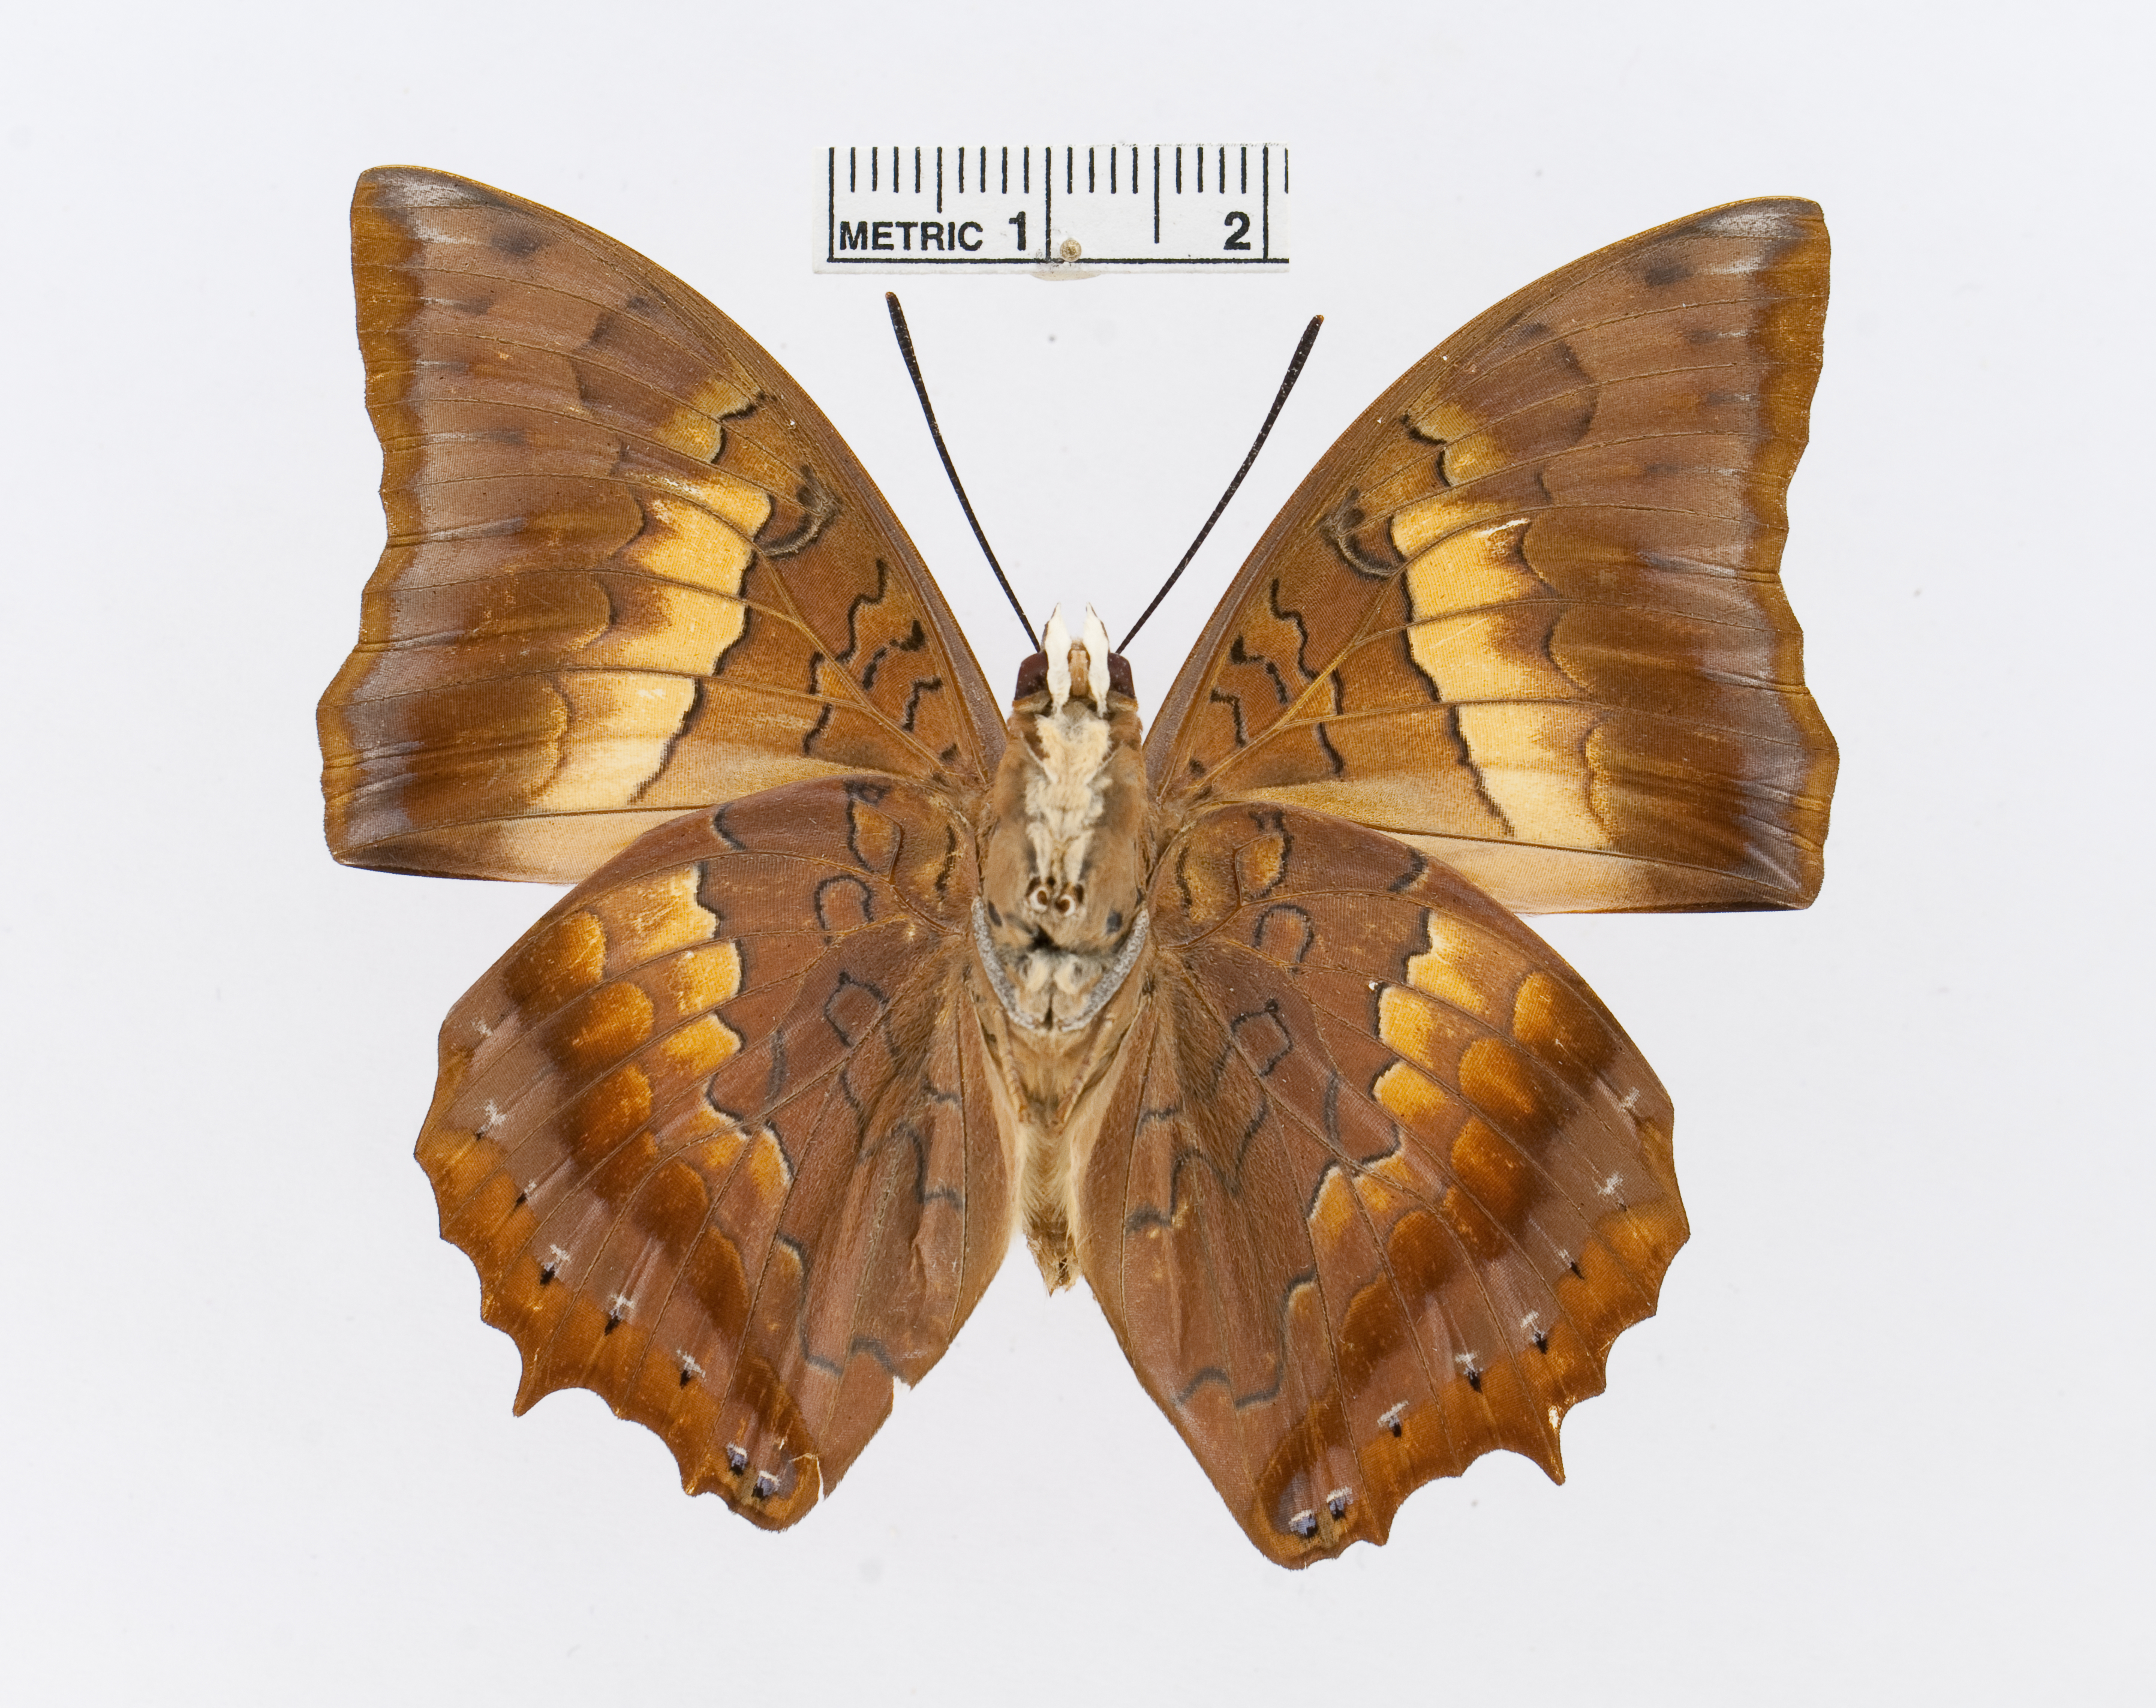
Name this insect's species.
Charaxes bernardus
